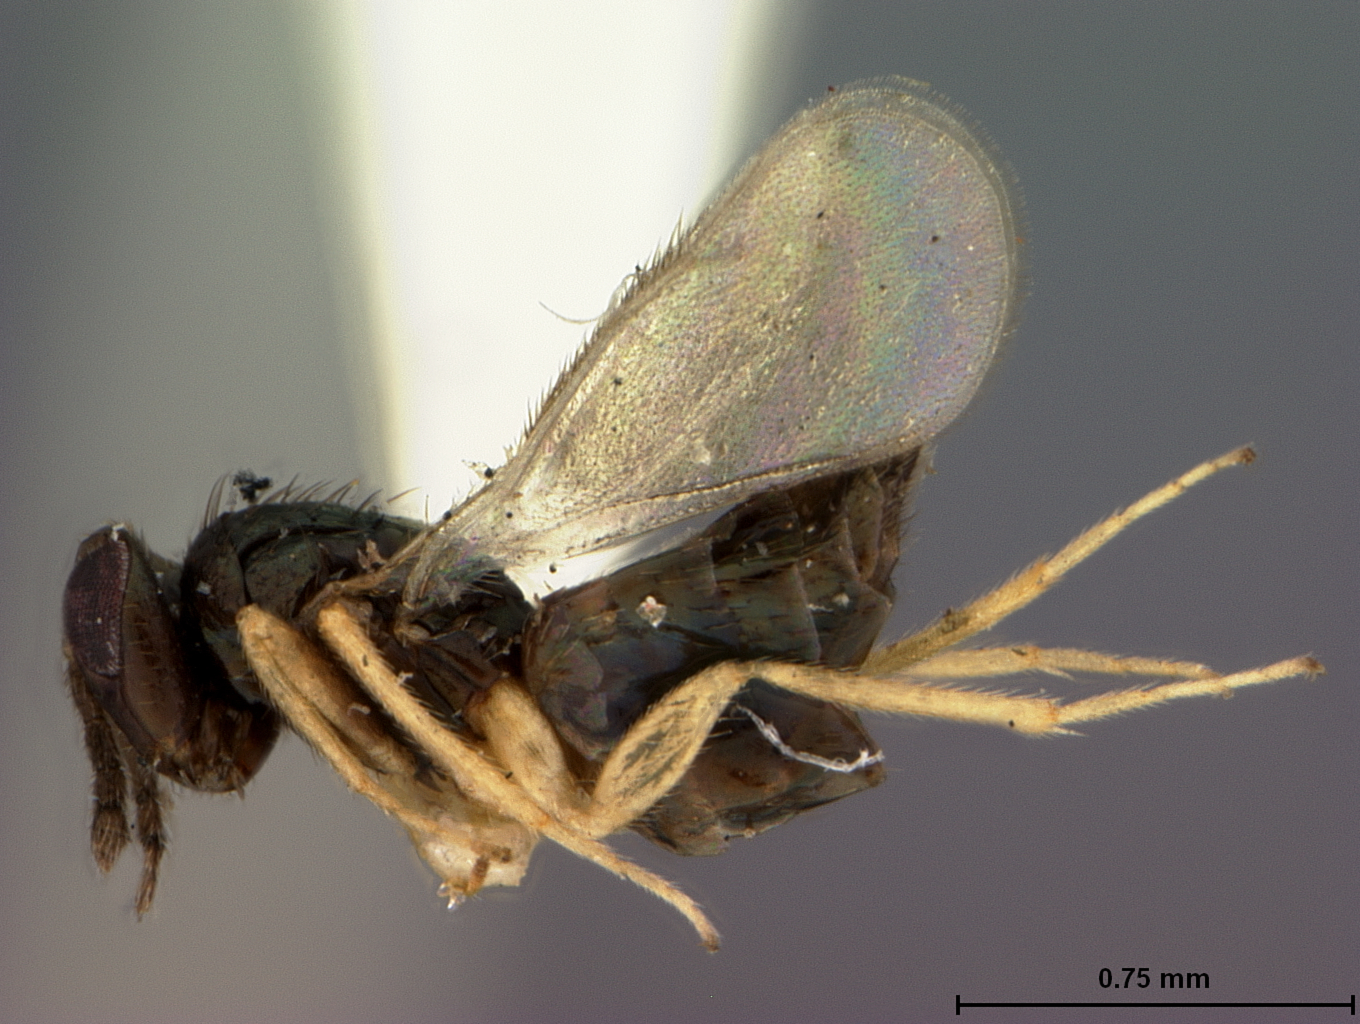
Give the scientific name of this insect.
Tetrastichodes browni
